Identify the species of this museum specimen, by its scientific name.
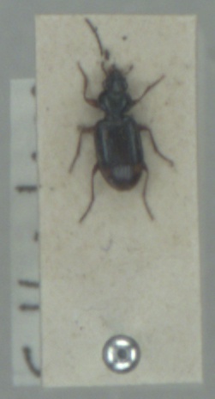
Ocys quinquestriatus
